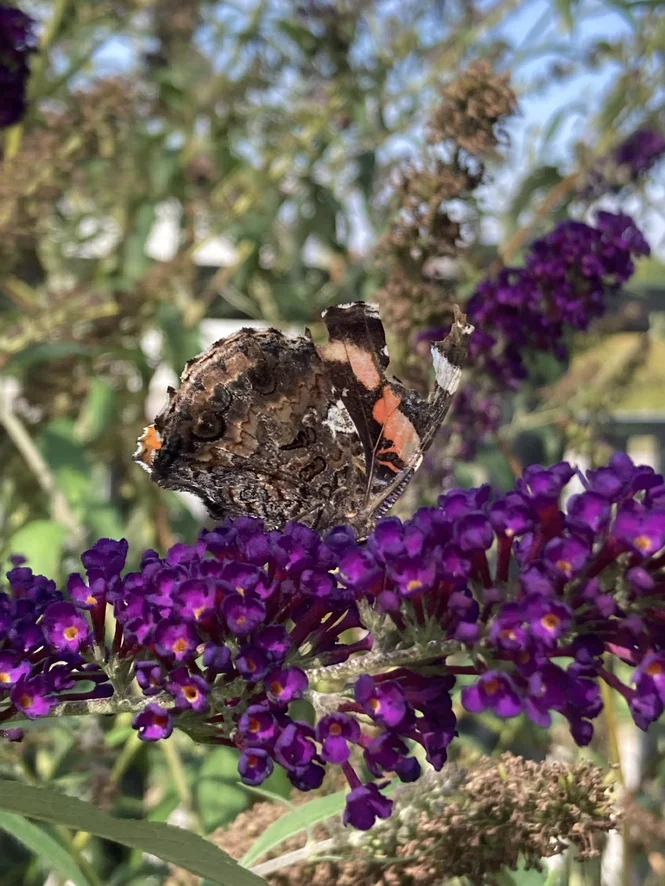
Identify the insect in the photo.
Vanessa atalanta
